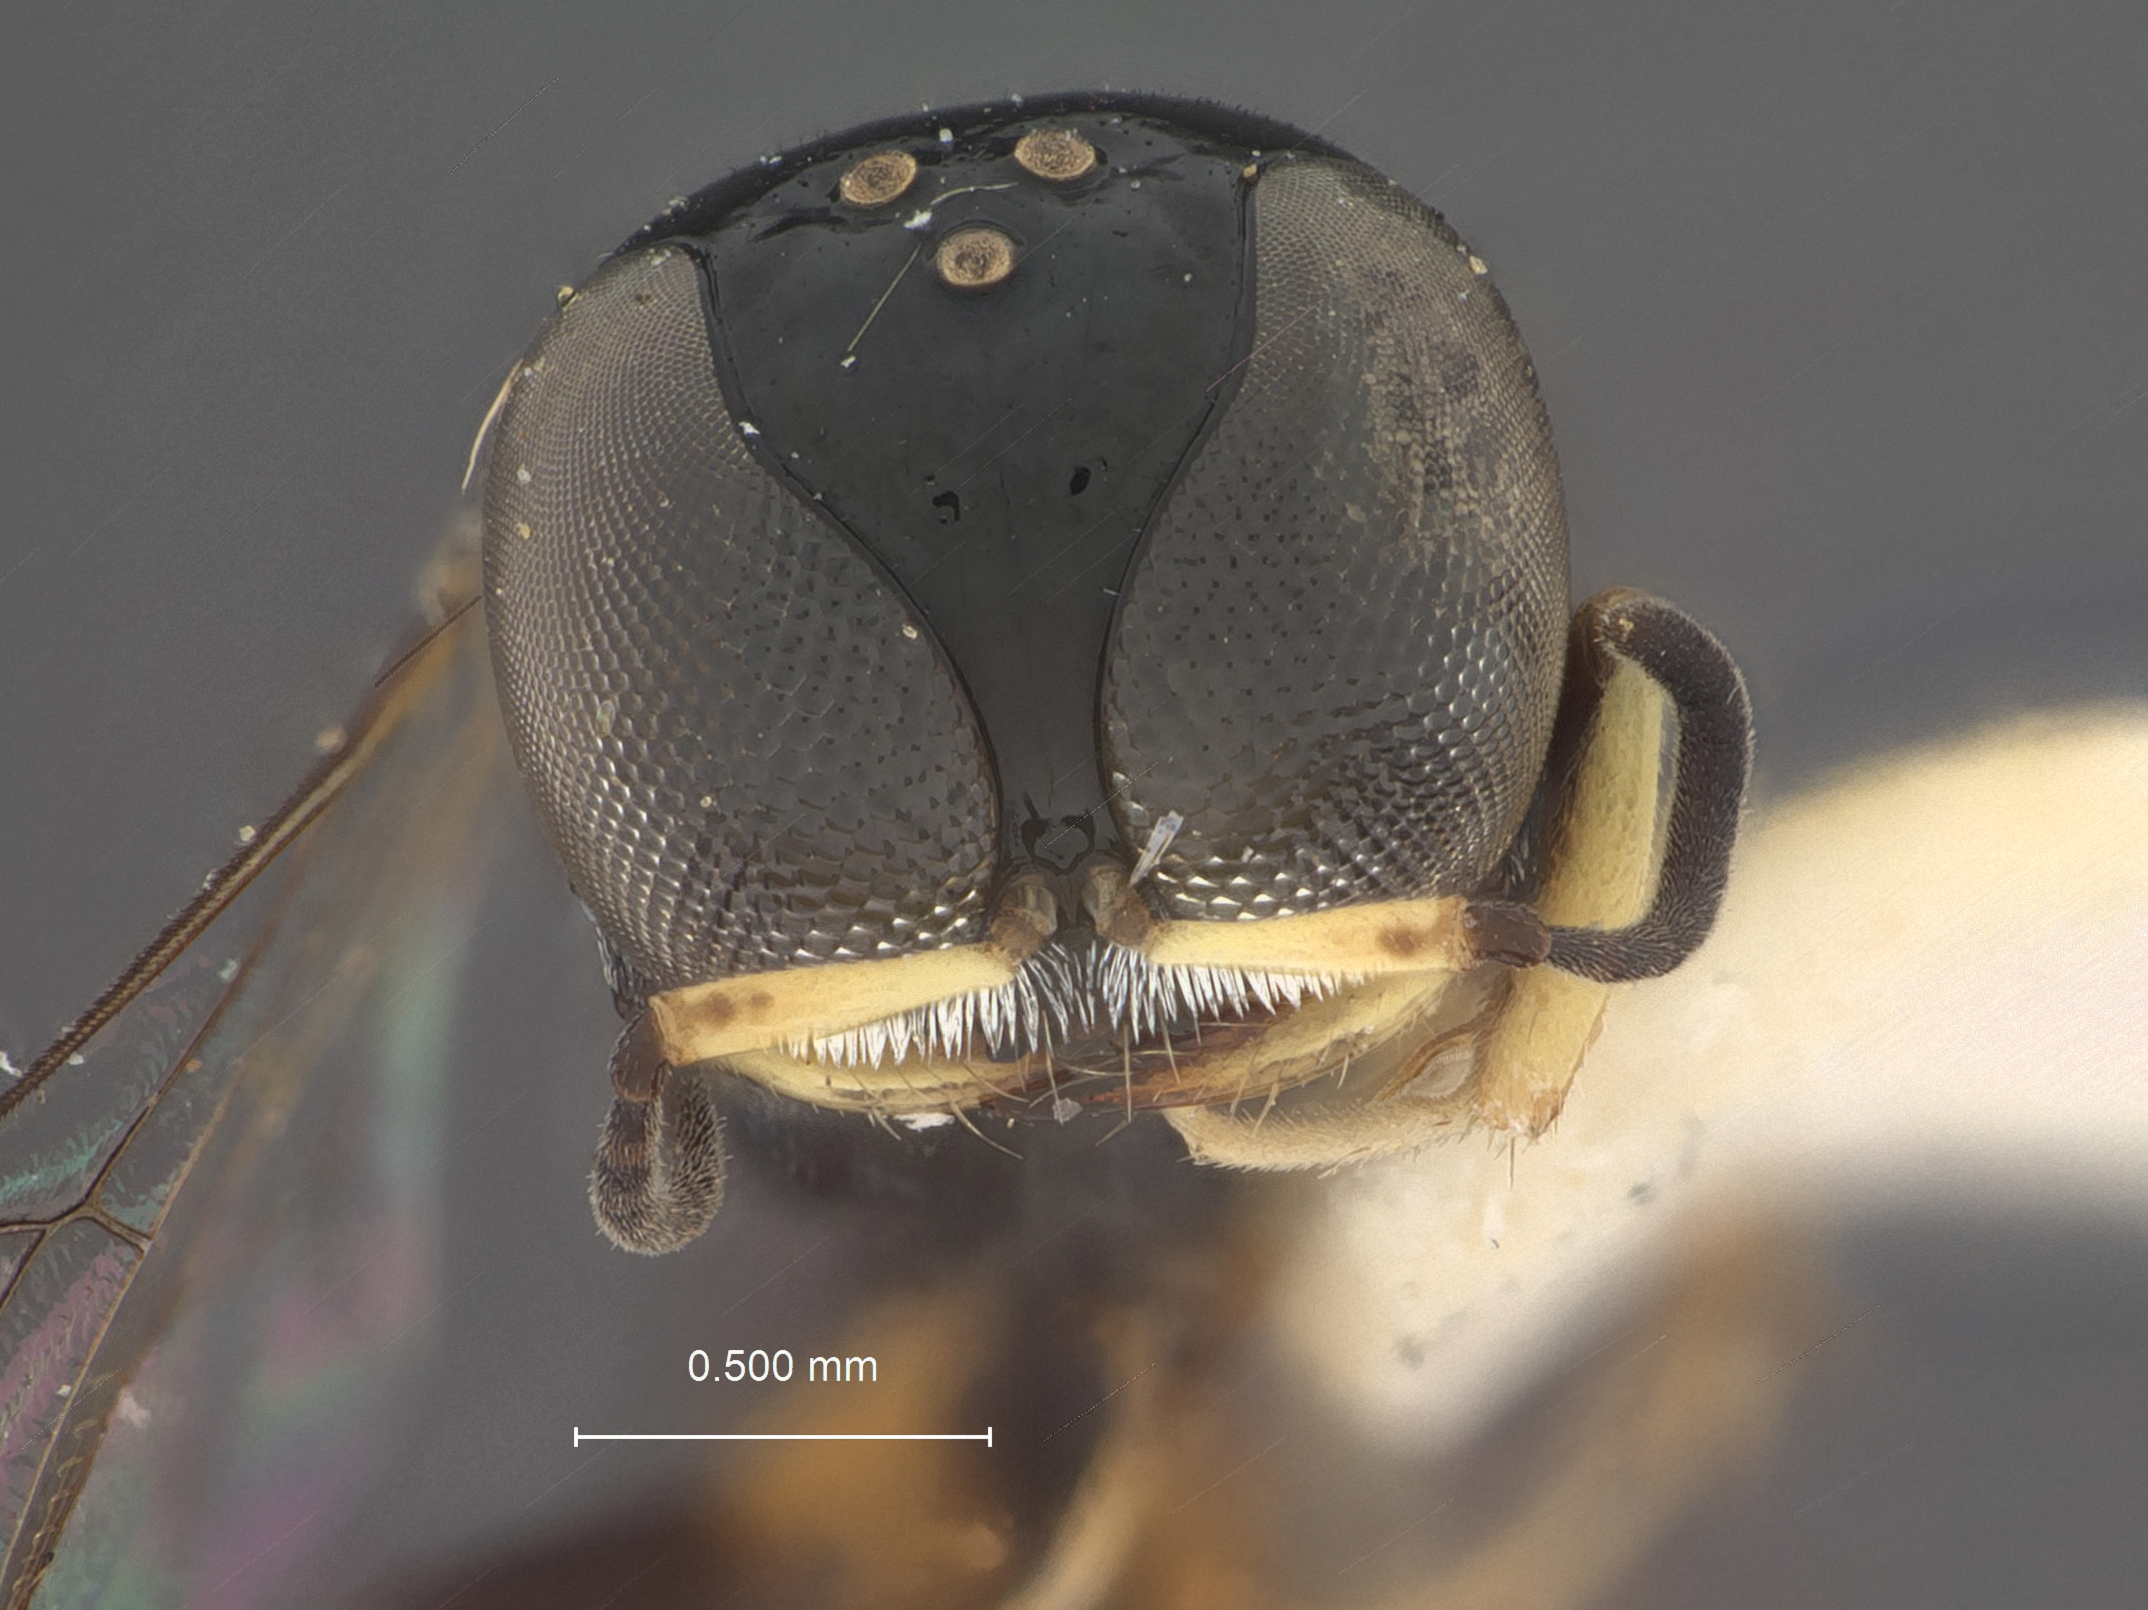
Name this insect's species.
Crossocerus nitidicorpus
